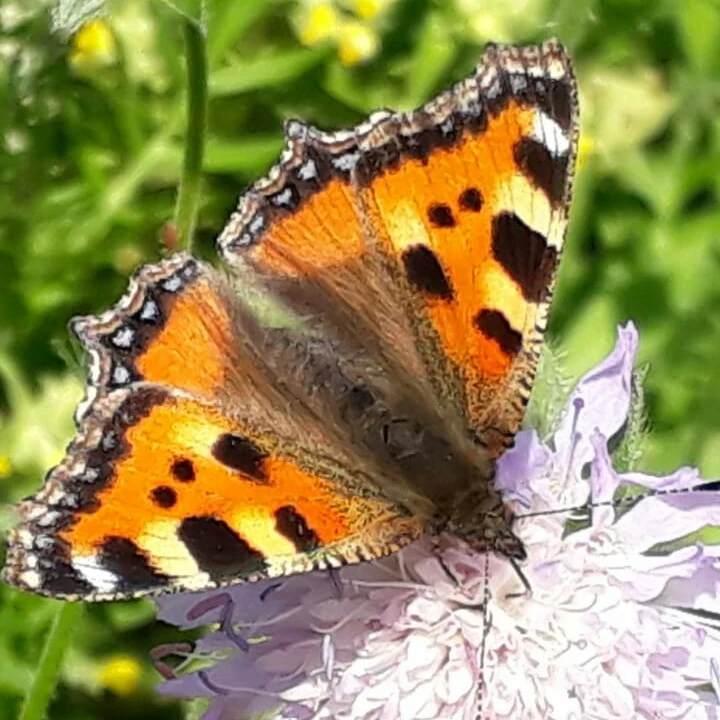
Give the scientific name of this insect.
Aglais urticae
